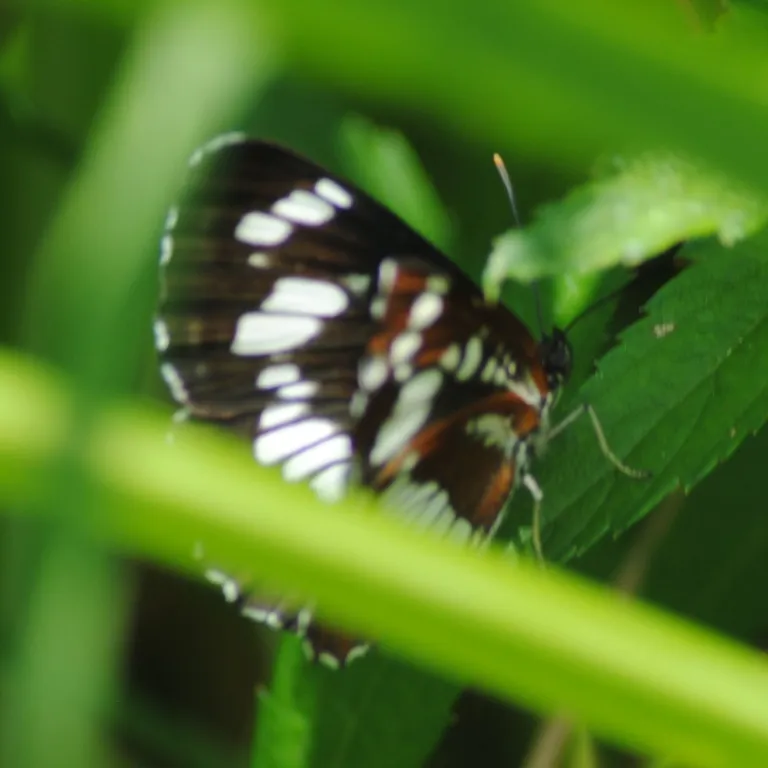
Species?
Neptis rivularis
